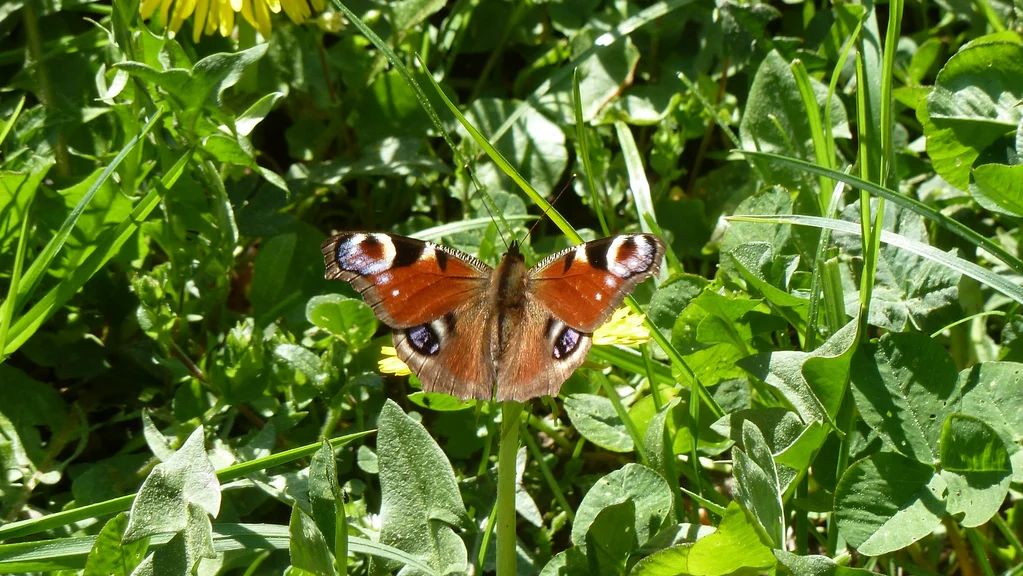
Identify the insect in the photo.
Aglais io
